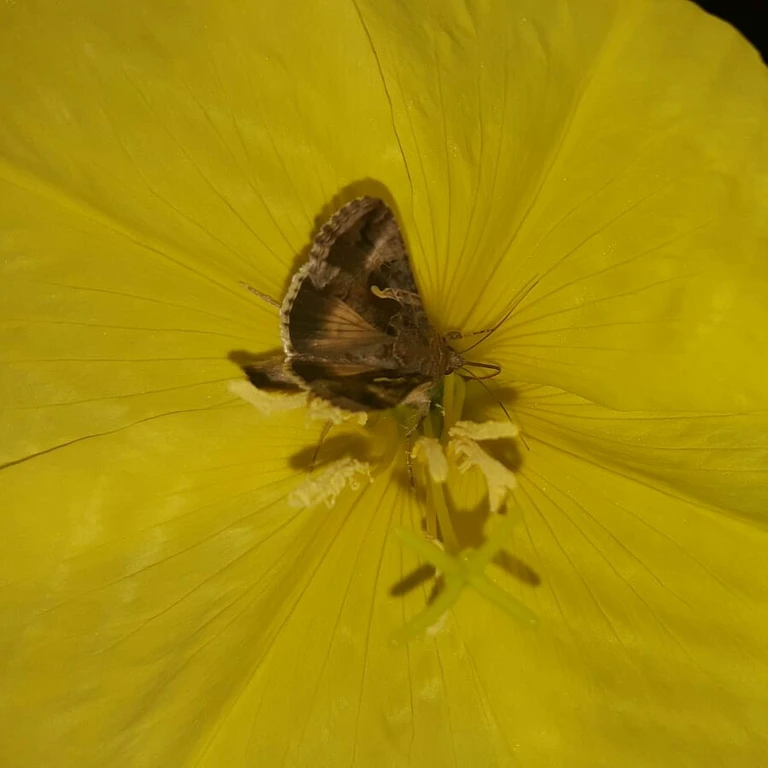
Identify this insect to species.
Autographa gamma
